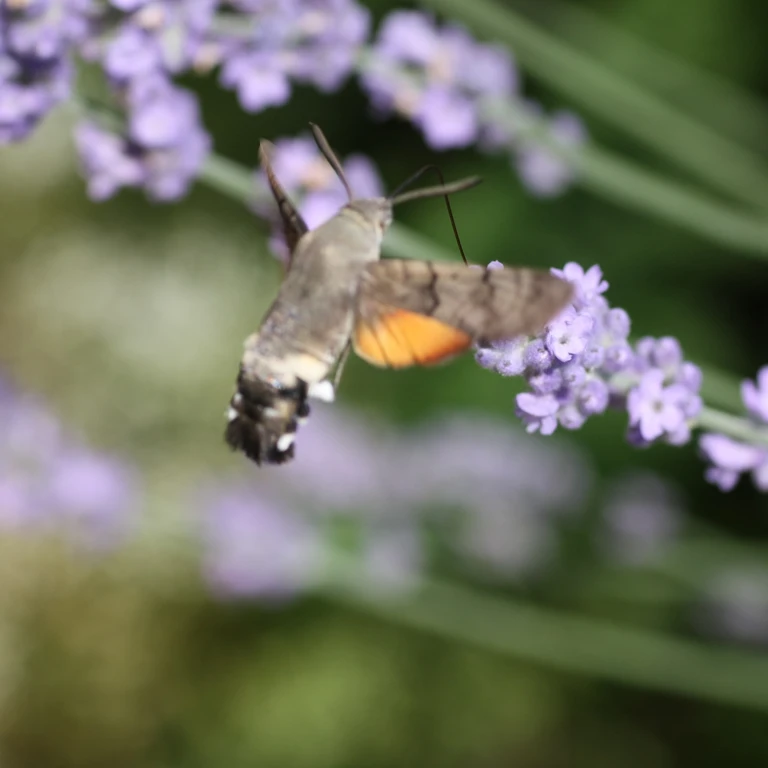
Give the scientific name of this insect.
Macroglossum stellatarum
